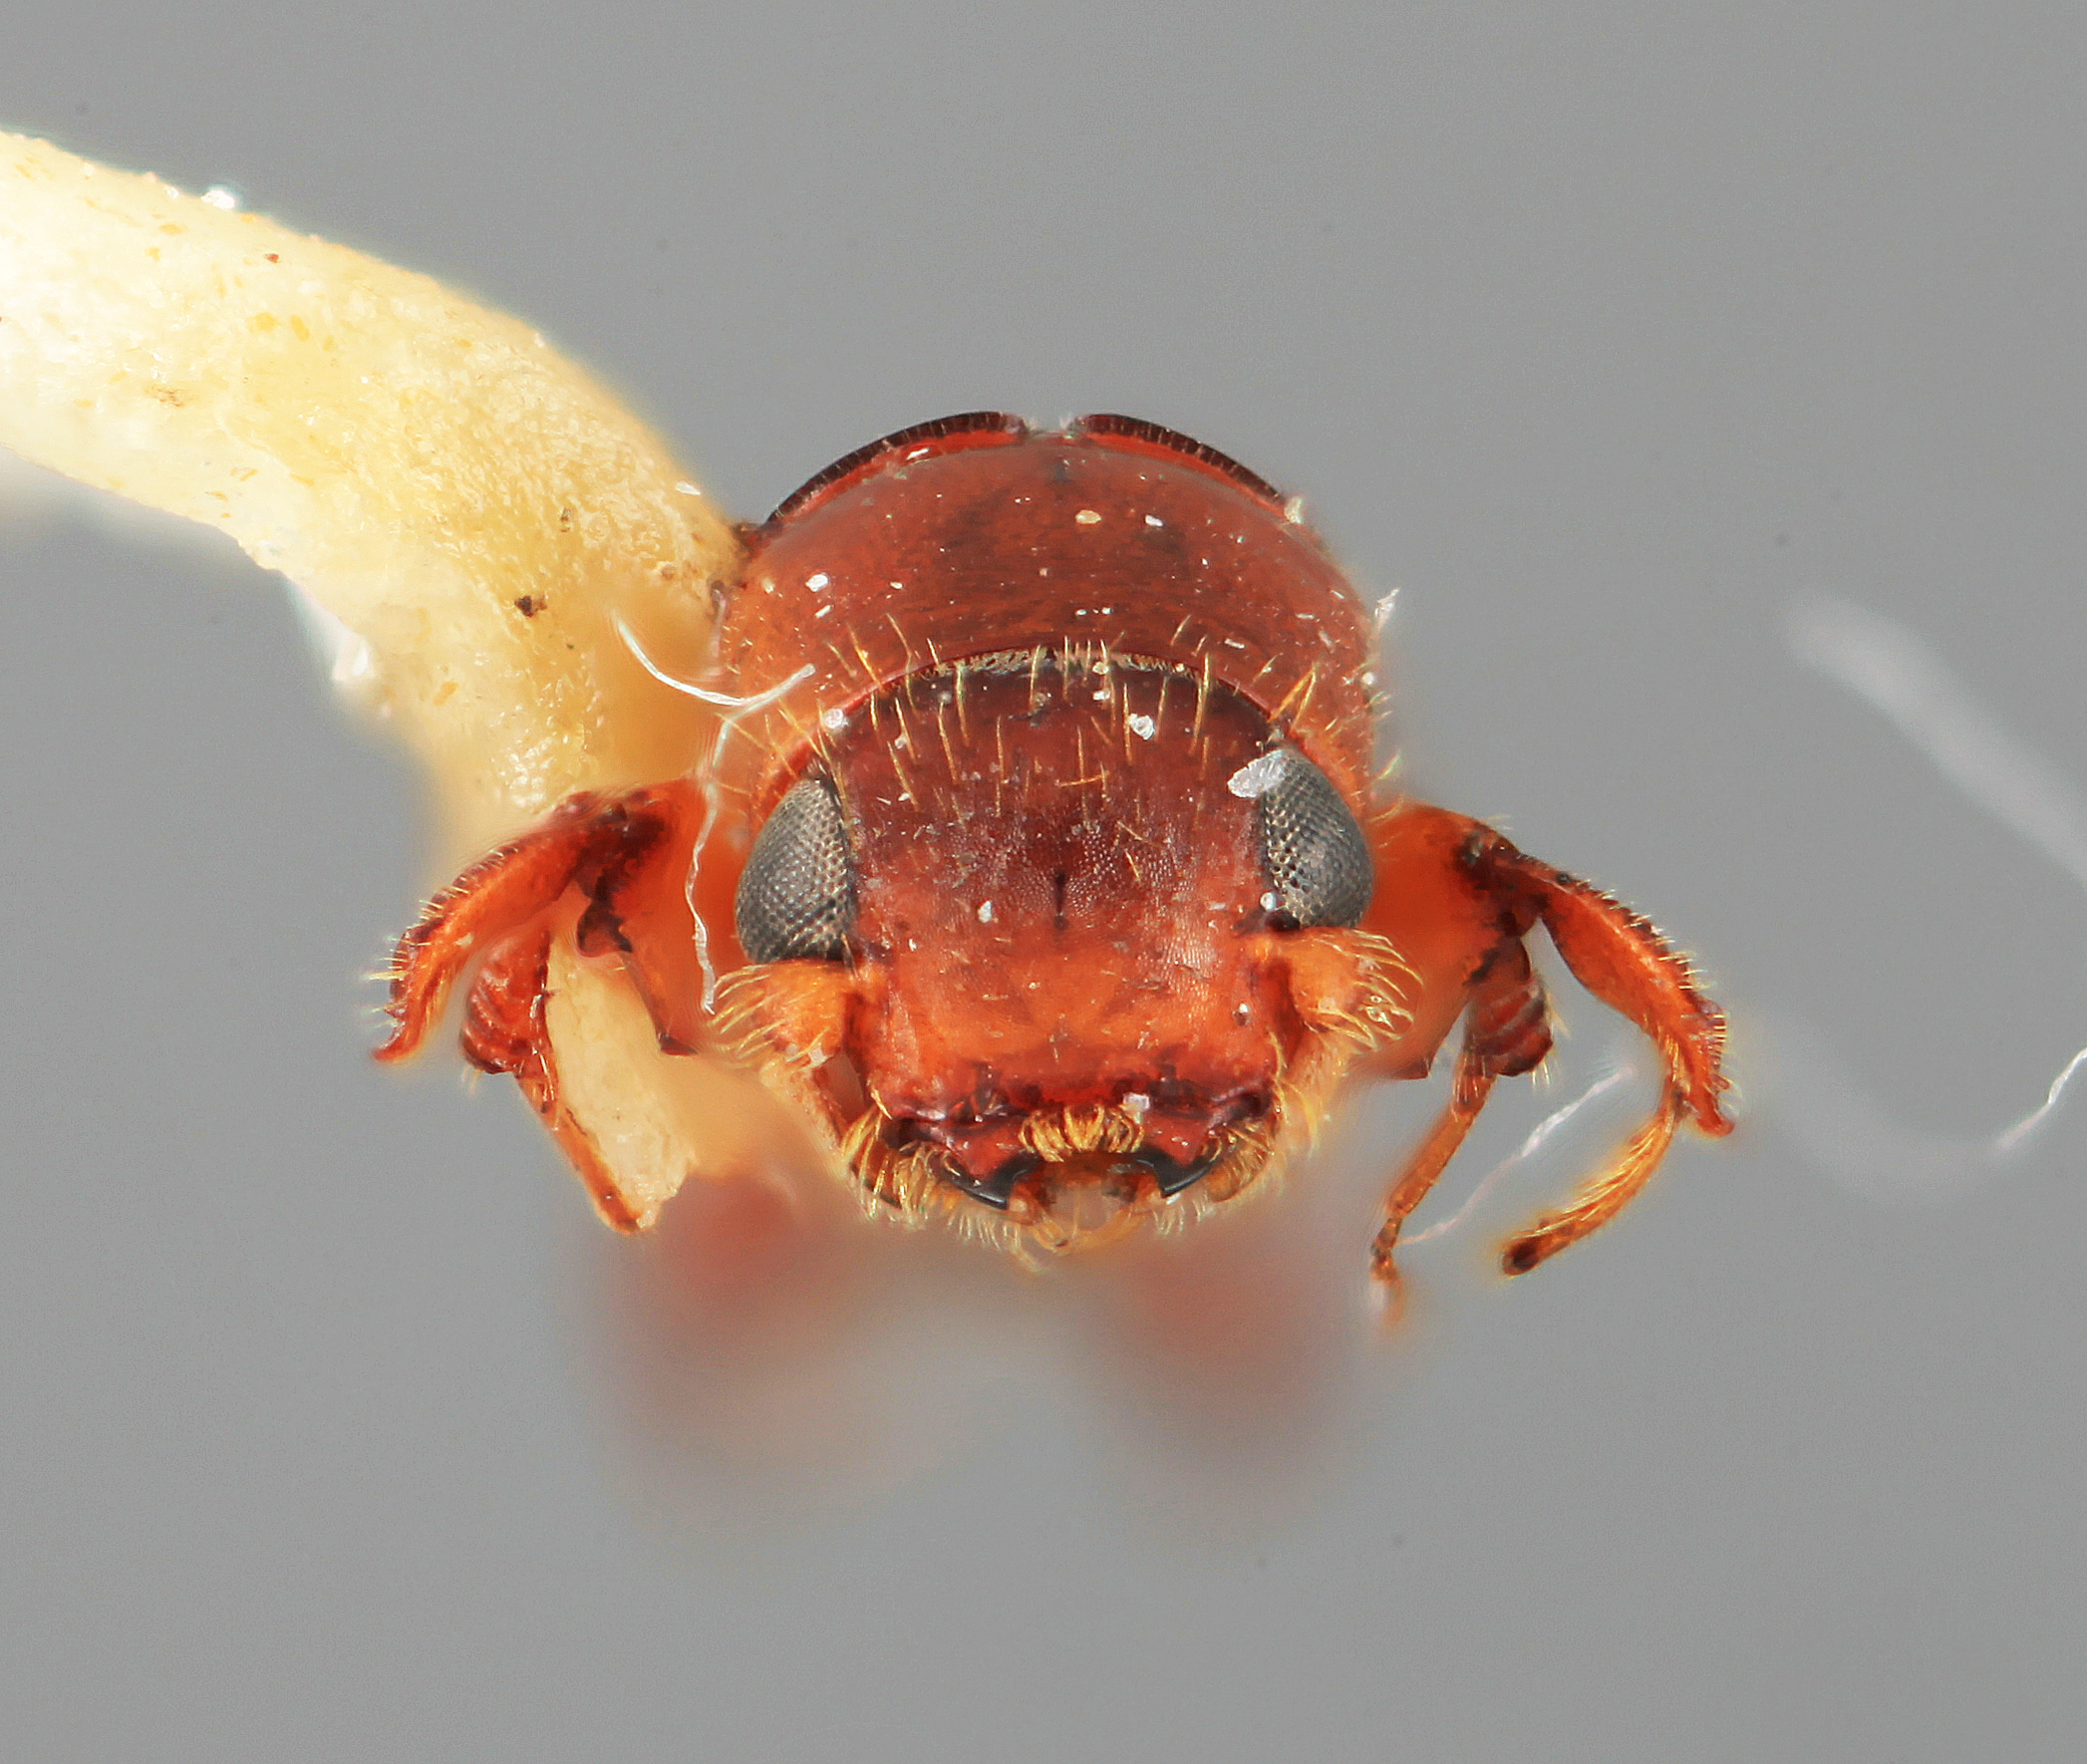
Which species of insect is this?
Platypus clunalis
